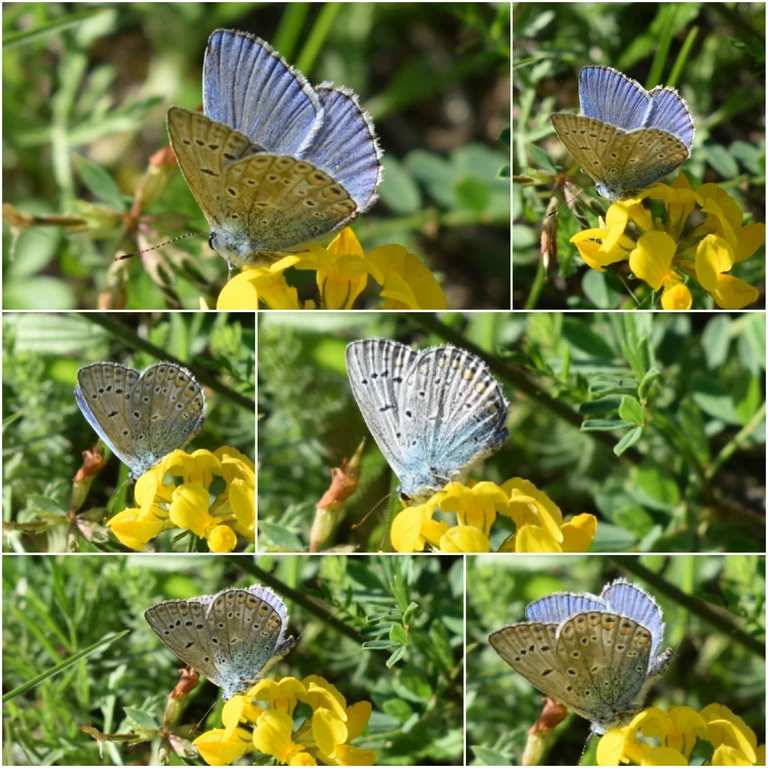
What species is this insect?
Polyommatus icarus
